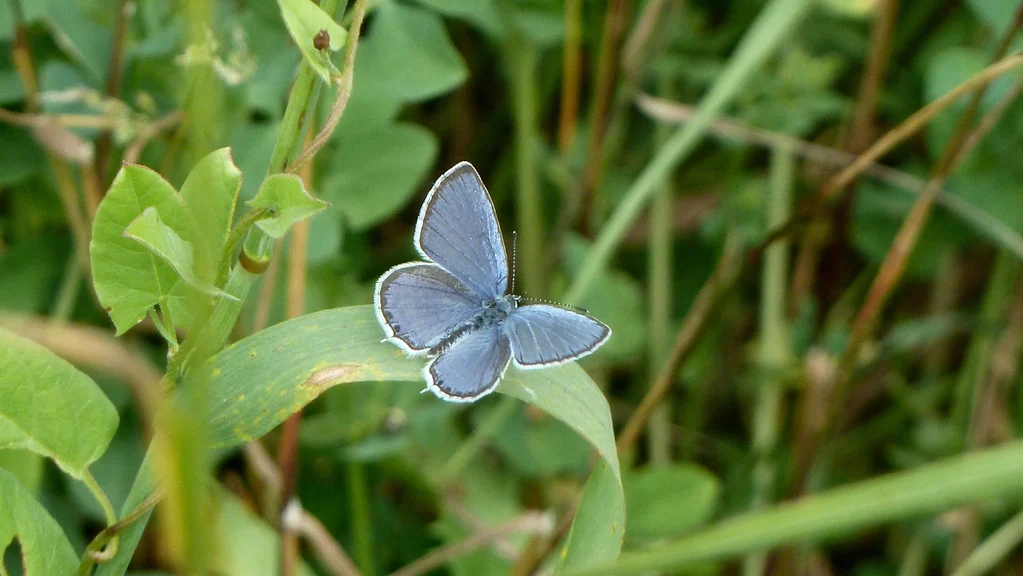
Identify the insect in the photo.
Cupido argiades (also Elkalyce argiades)
